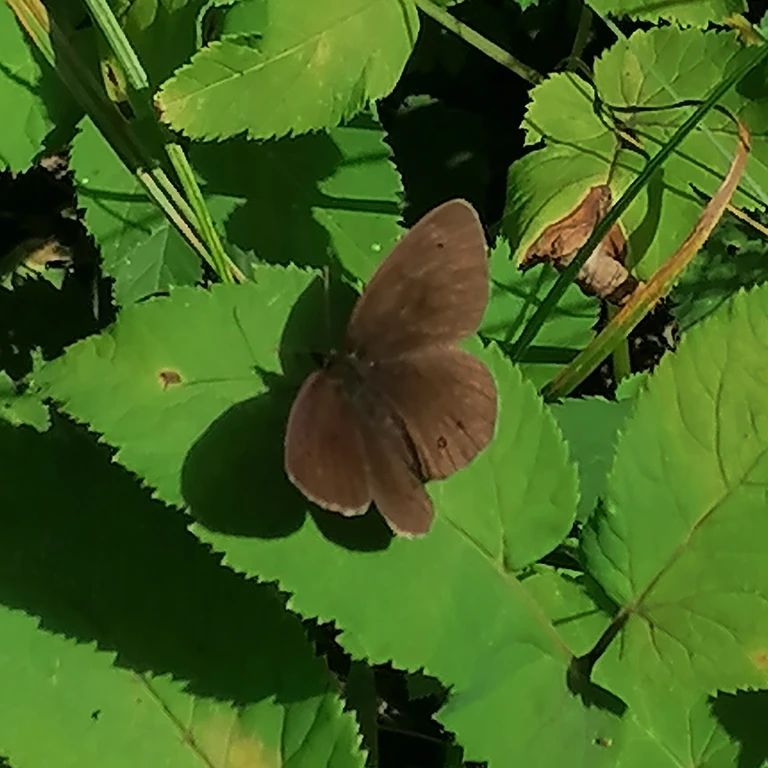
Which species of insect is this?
Aphantopus hyperantus
